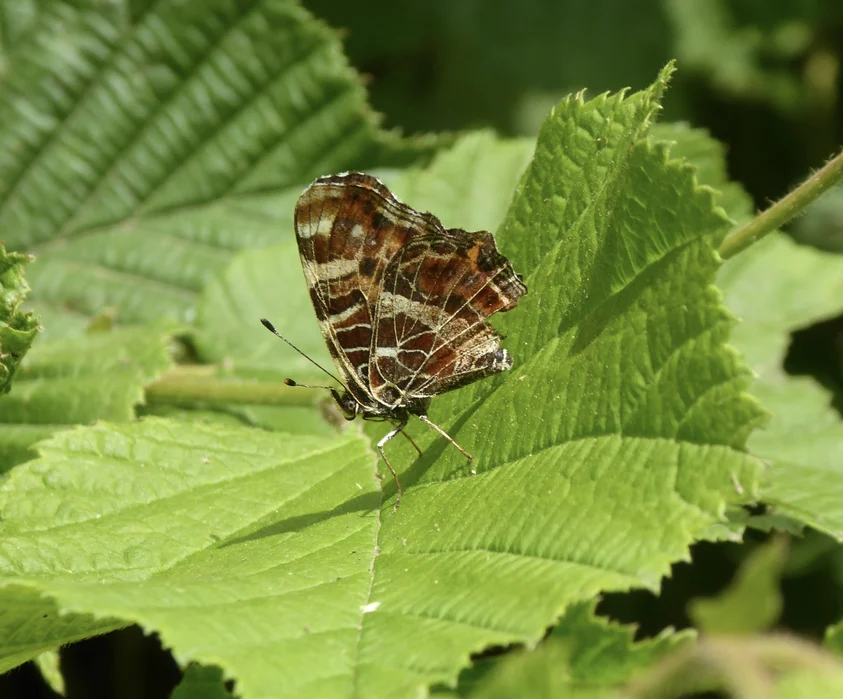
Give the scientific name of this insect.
Araschnia levana
